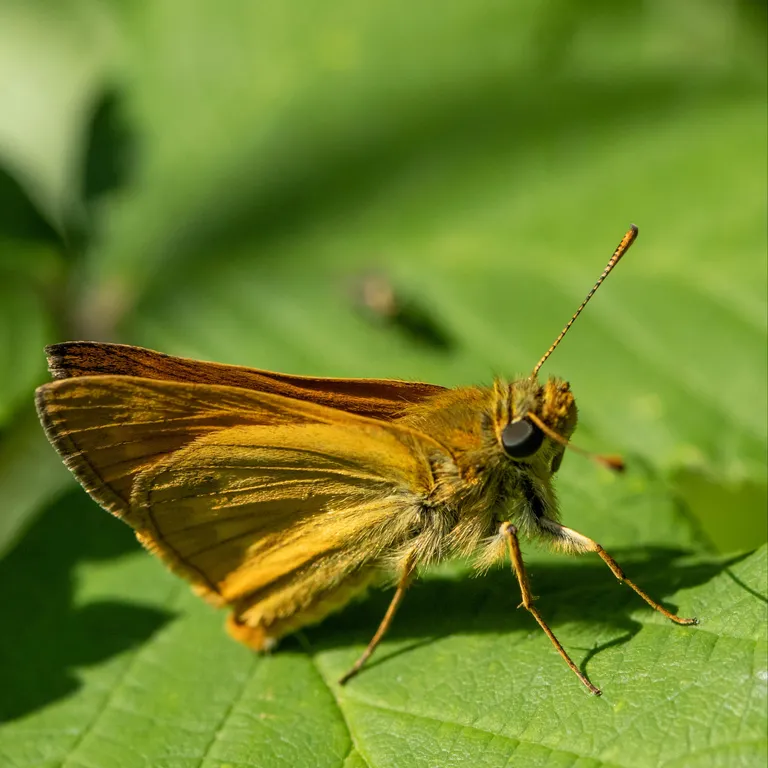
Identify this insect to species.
Ochlodes sylvanus (also Ochlodes venata)
